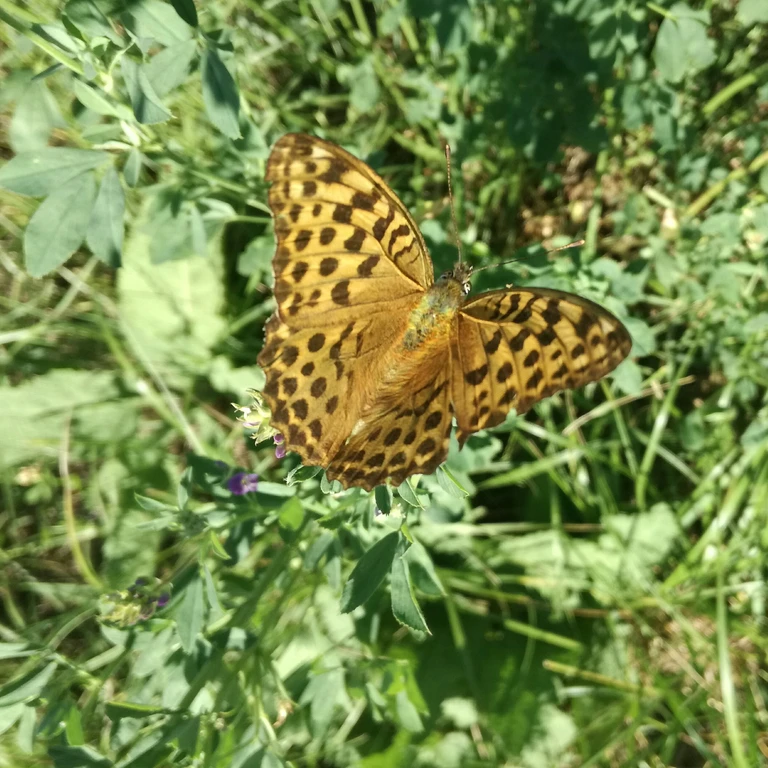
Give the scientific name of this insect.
Argynnis paphia
